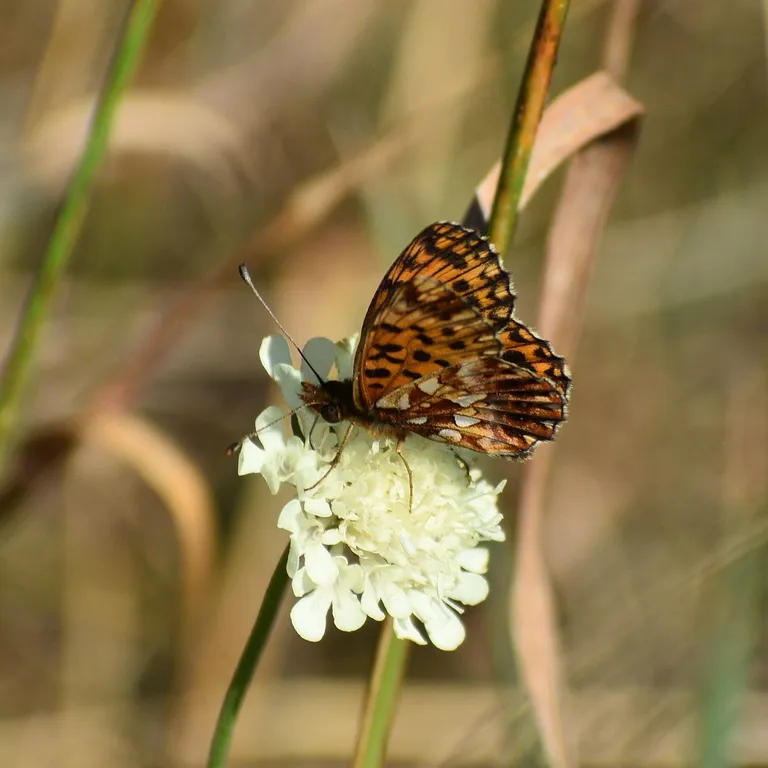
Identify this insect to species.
Boloria dia
